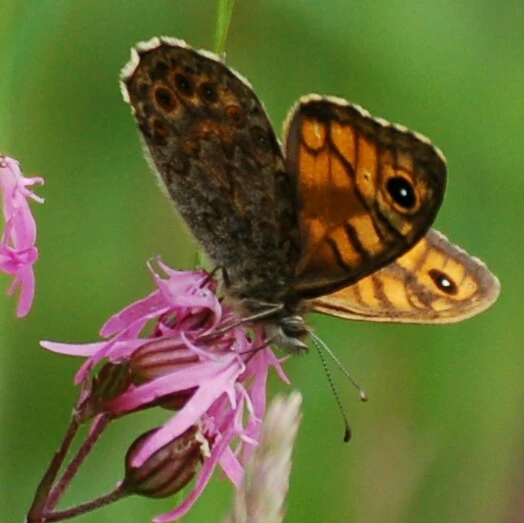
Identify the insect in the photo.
Lasiommata megera (also Pararge megera)
